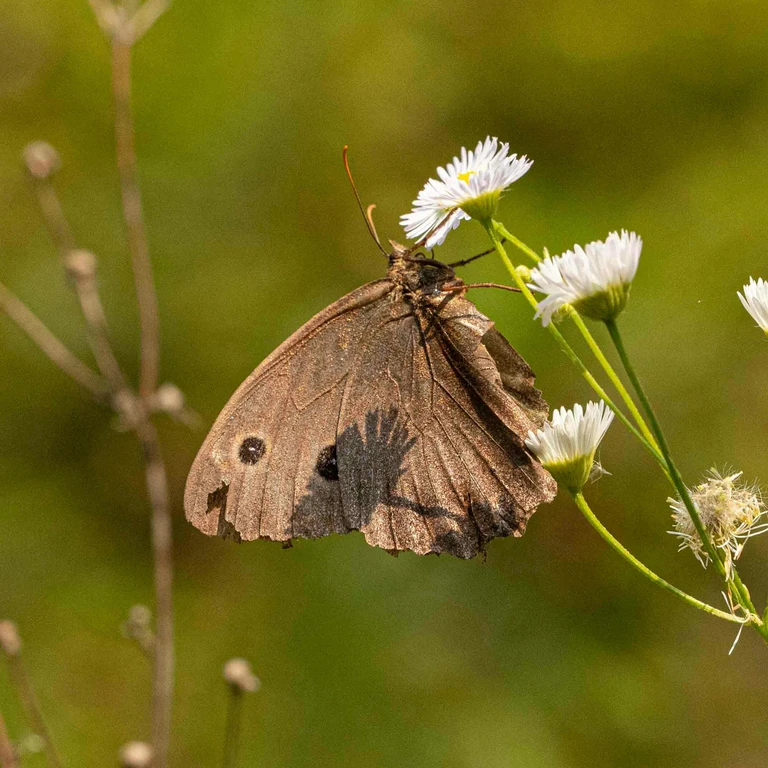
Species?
Minois dryas
